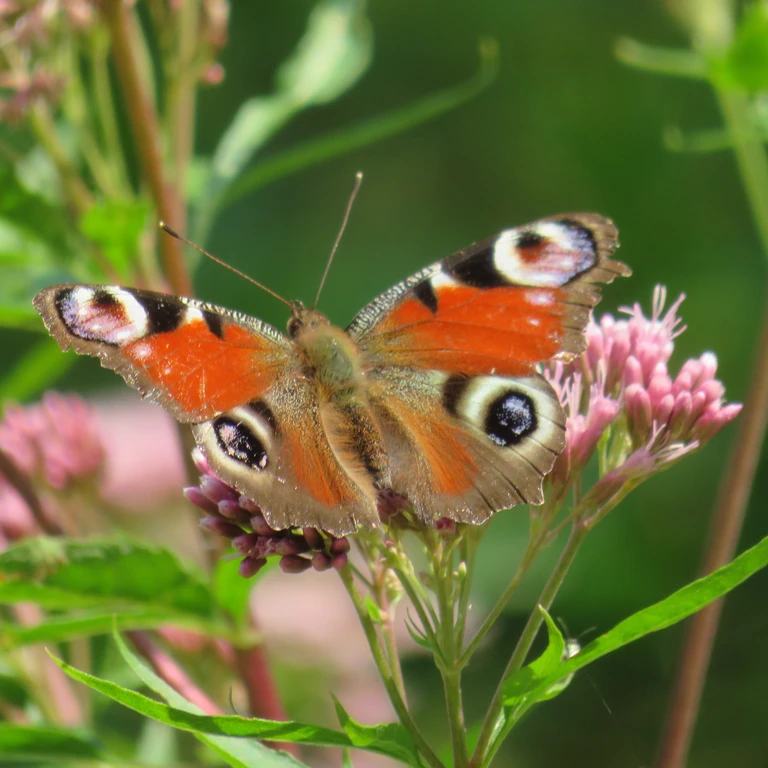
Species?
Aglais io
